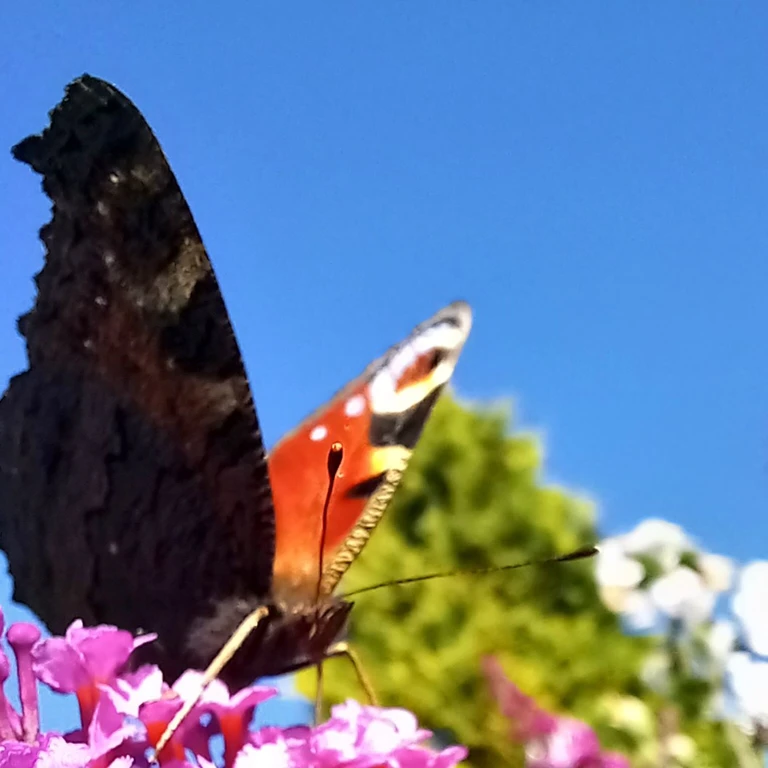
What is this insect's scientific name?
Aglais io
